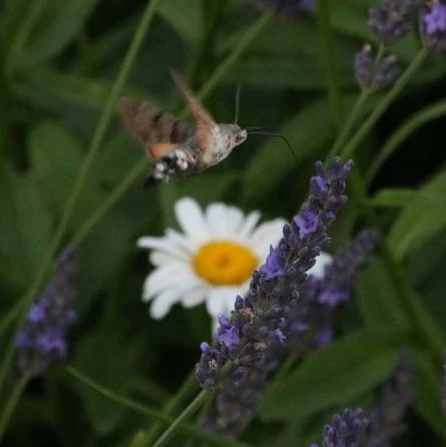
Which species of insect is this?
Macroglossum stellatarum
